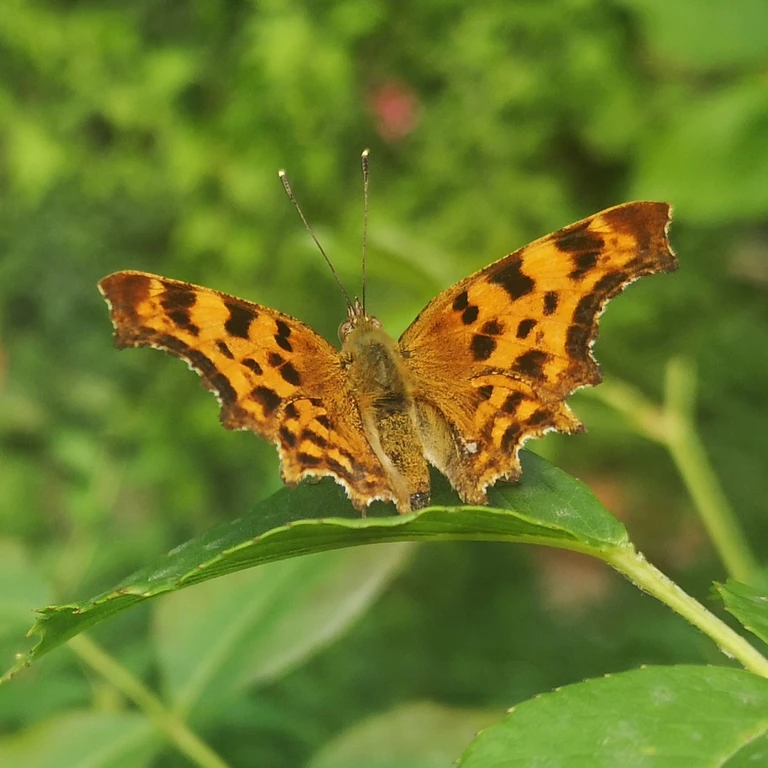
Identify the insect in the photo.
Polygonia c-album
